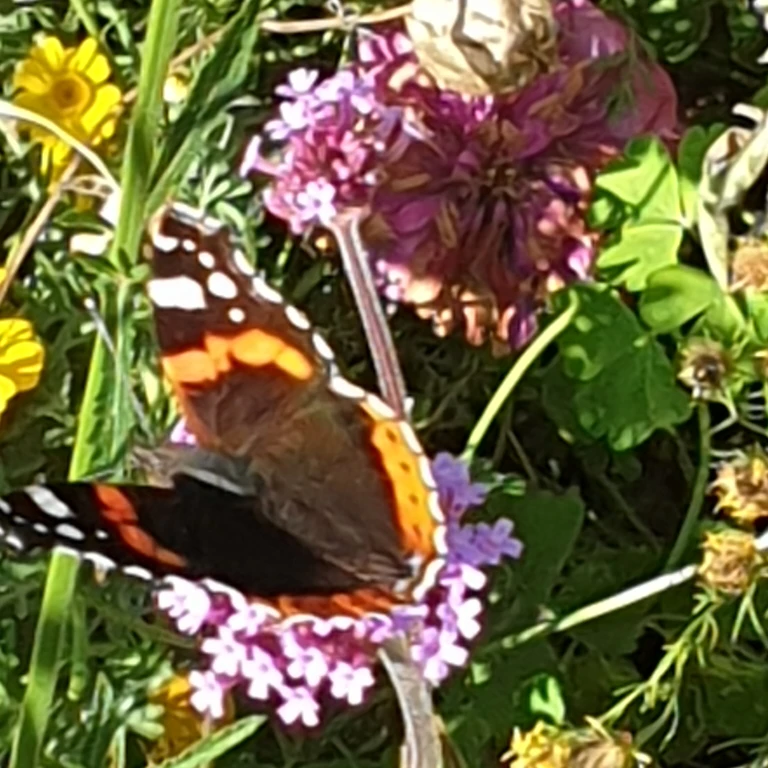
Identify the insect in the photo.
Vanessa atalanta
